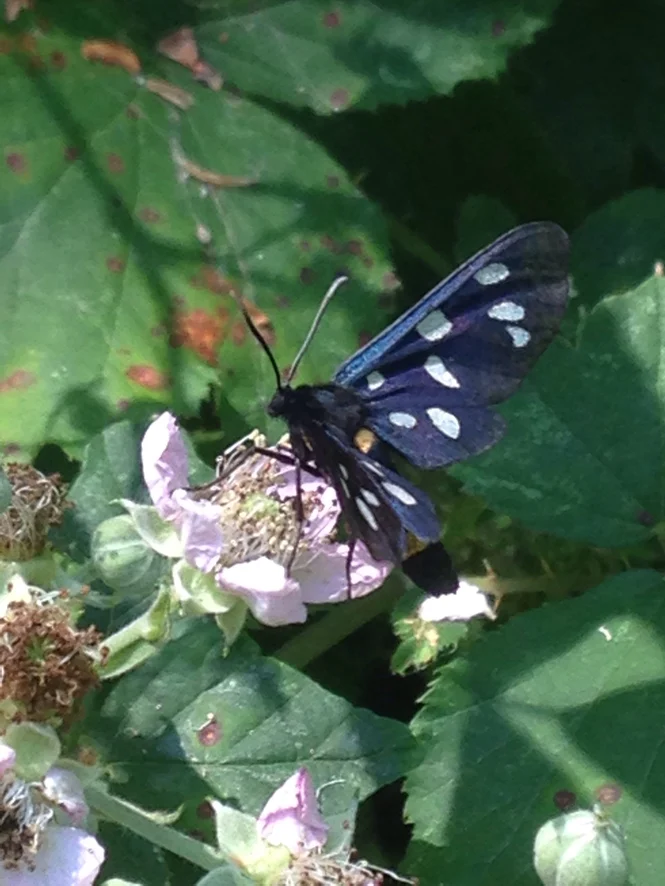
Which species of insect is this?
Amata phegea
